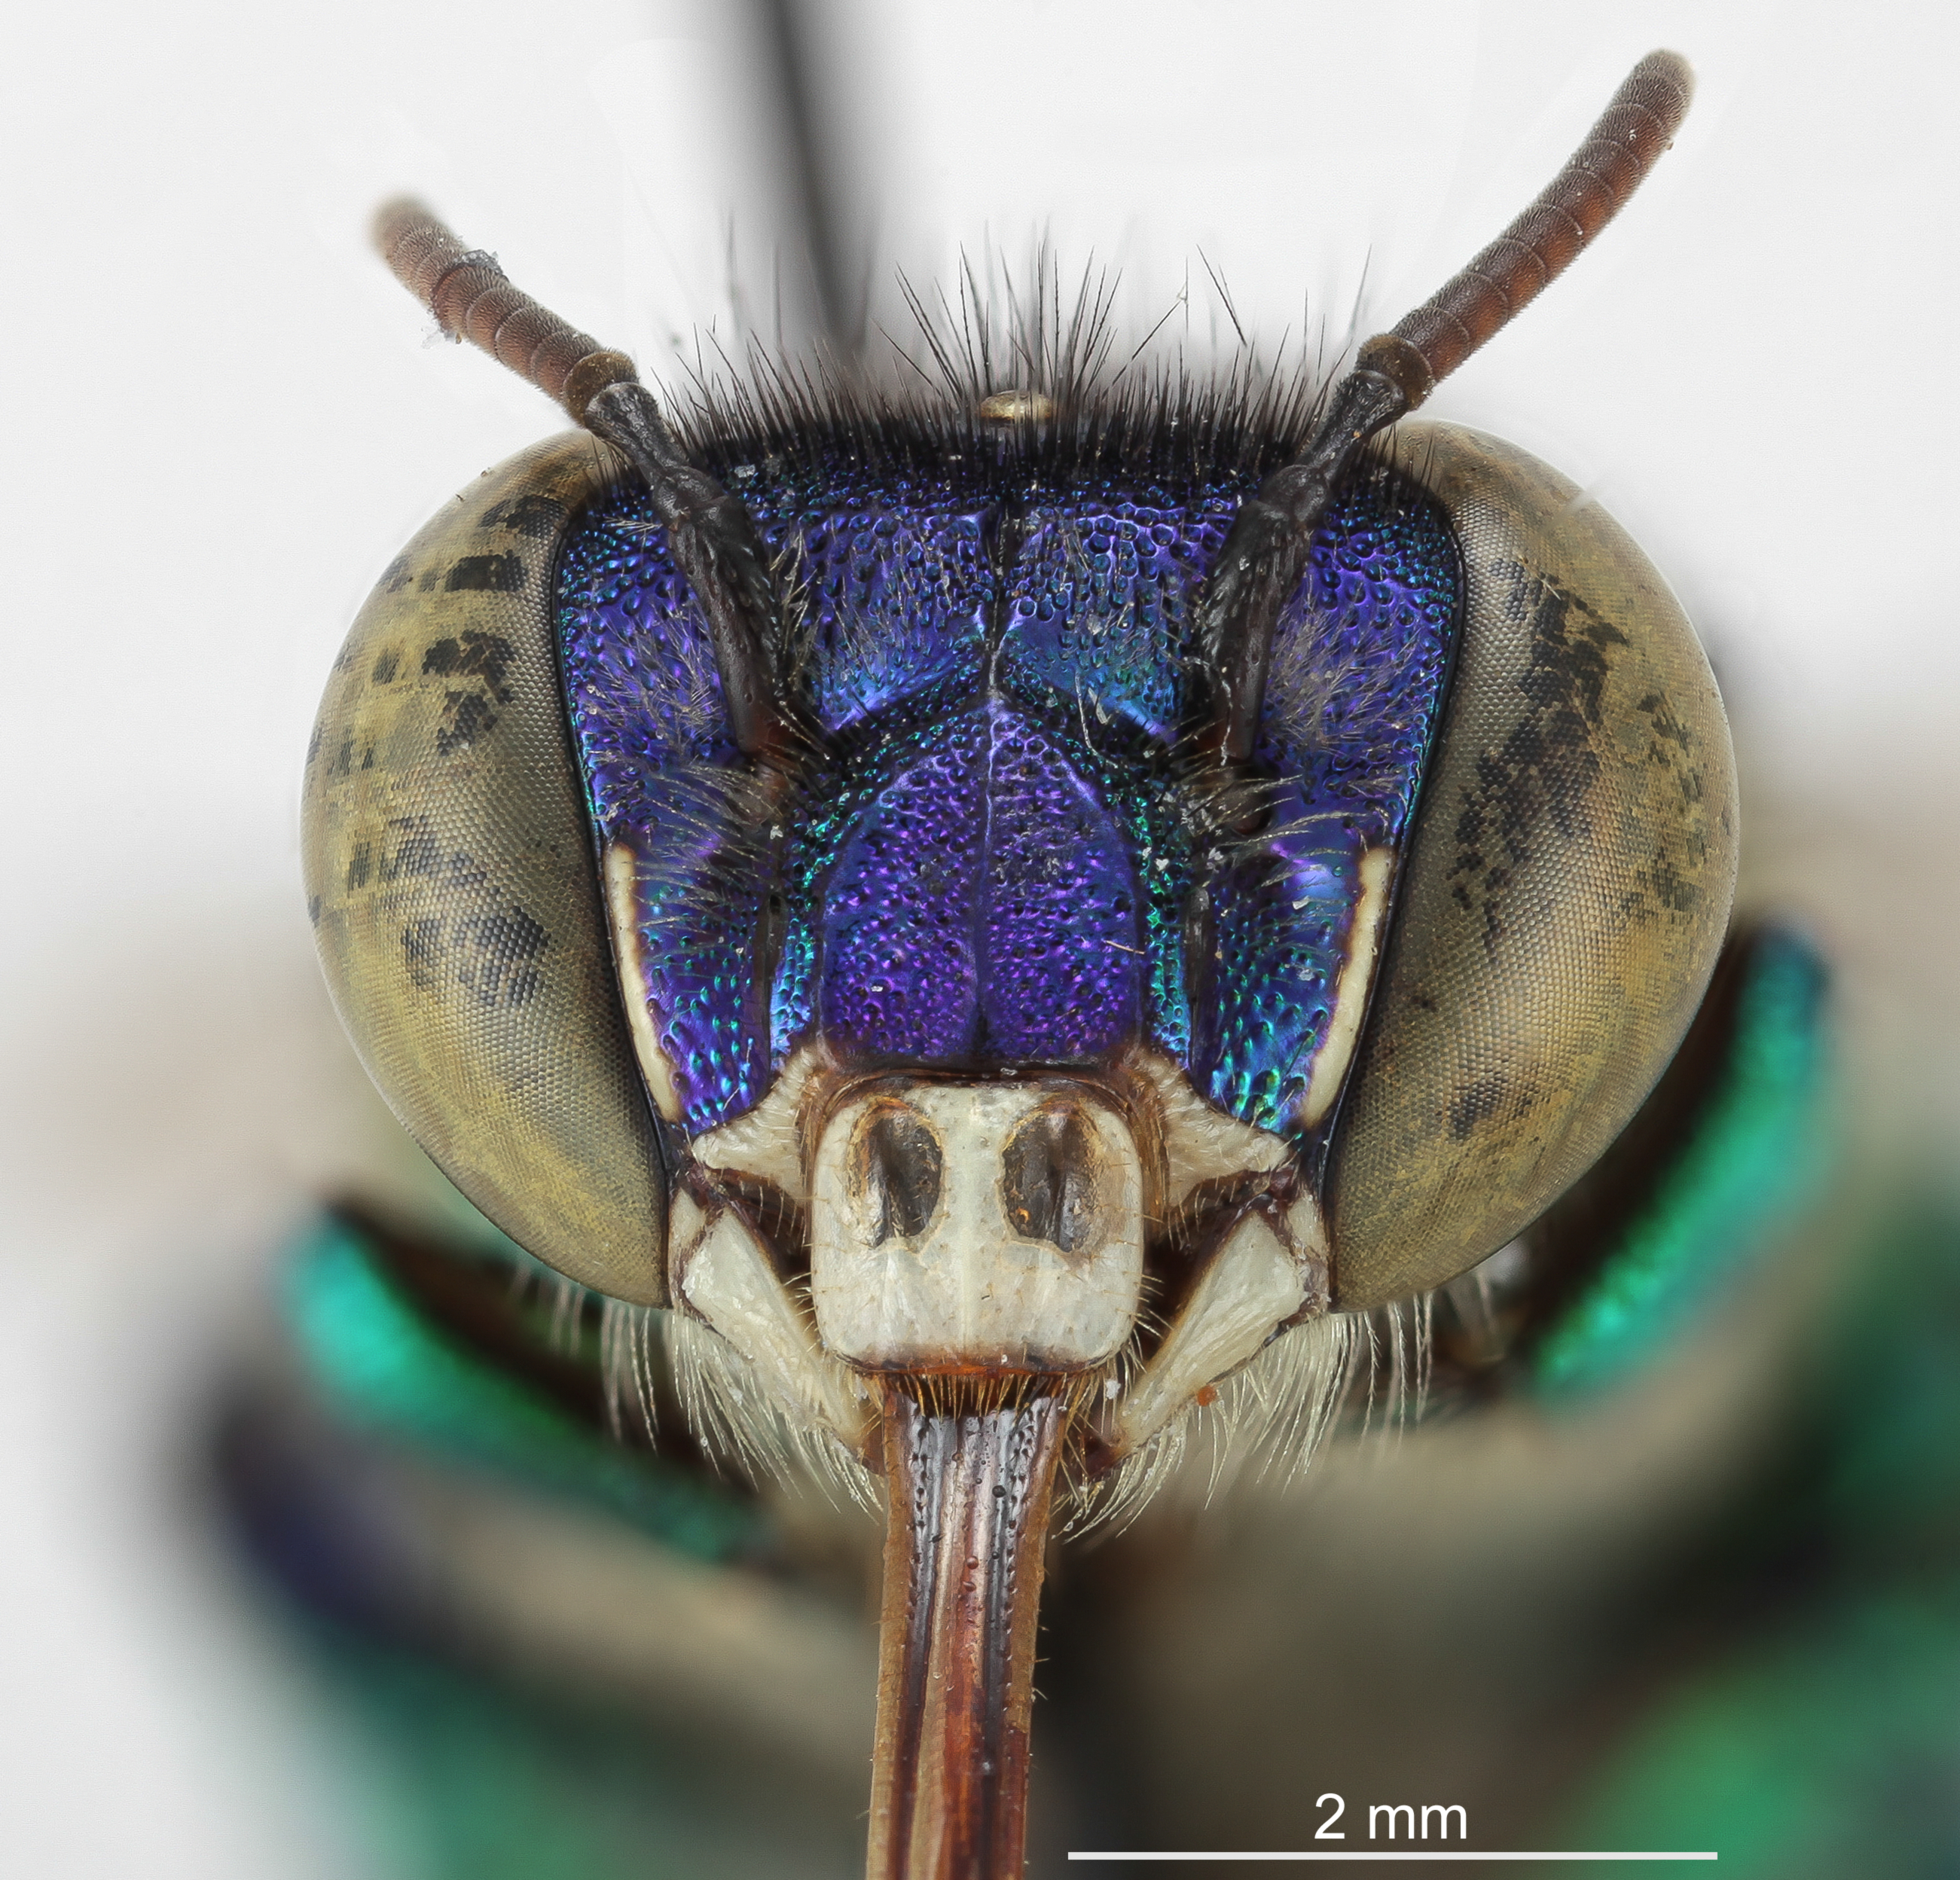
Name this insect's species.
Euglossa magnipes
